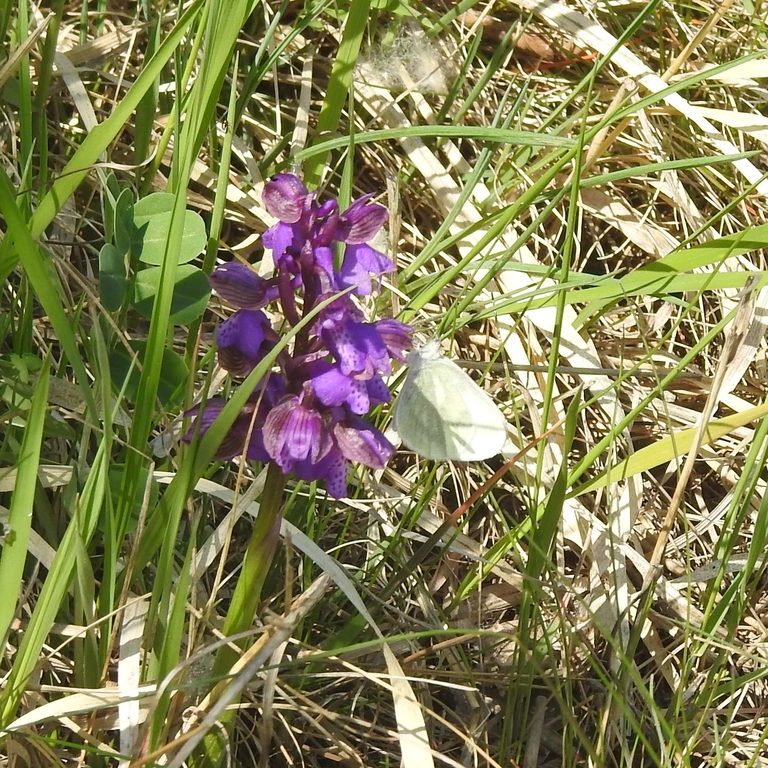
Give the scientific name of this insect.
Leptidea sinapis/juvernica
